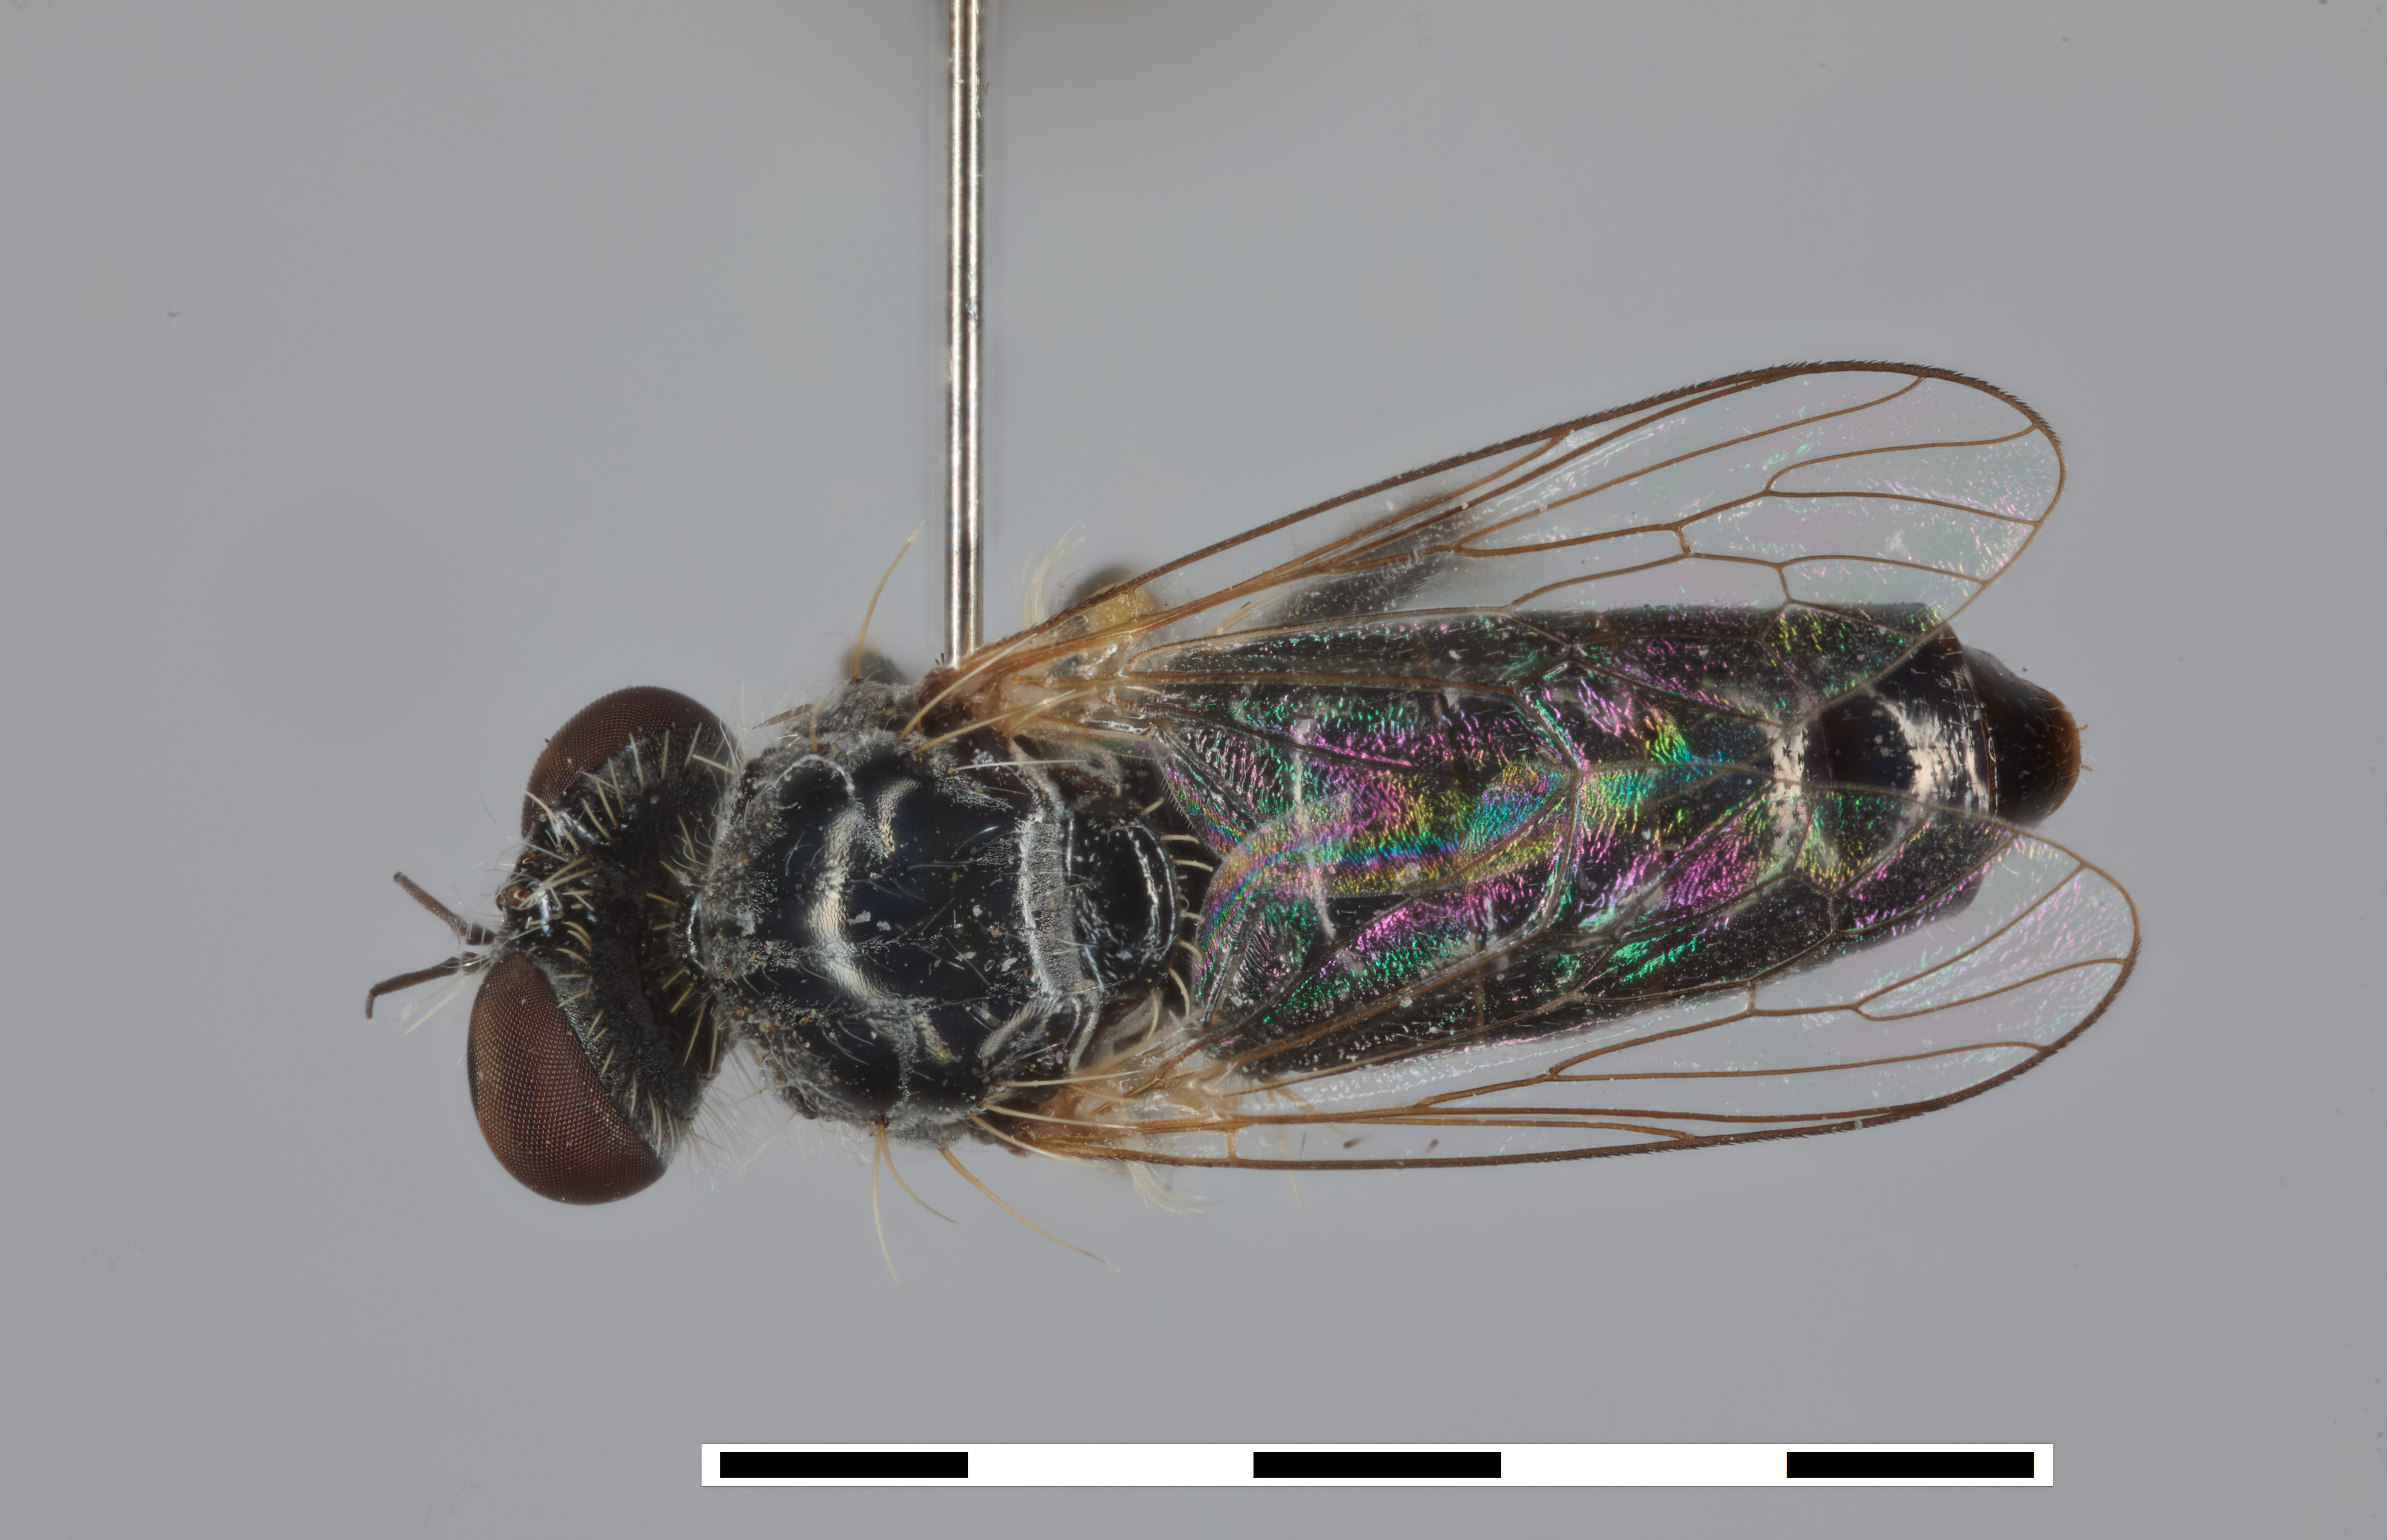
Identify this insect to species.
Acnephalomyia metallicoindica
